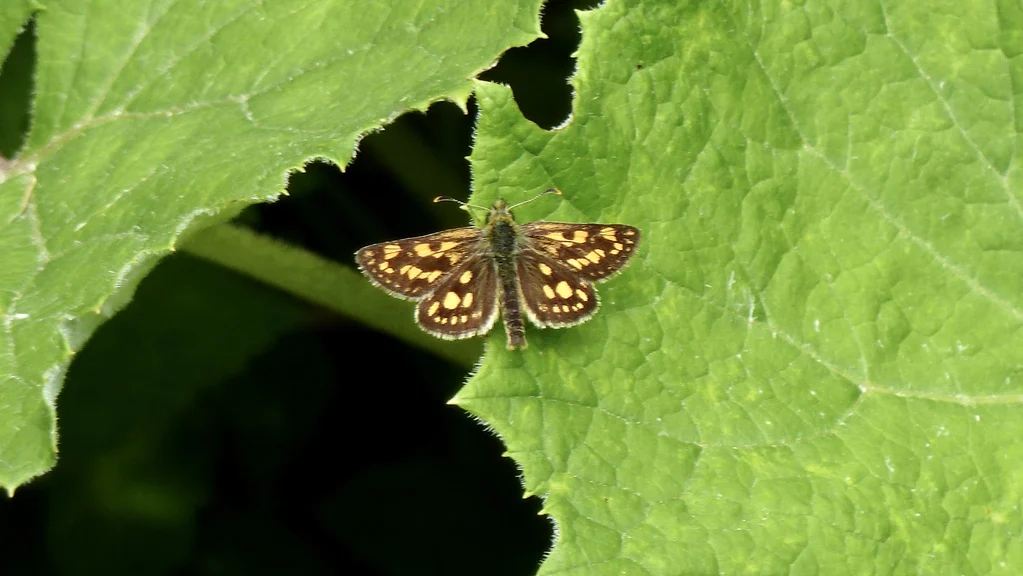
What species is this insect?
Carterocephalus palaemon
